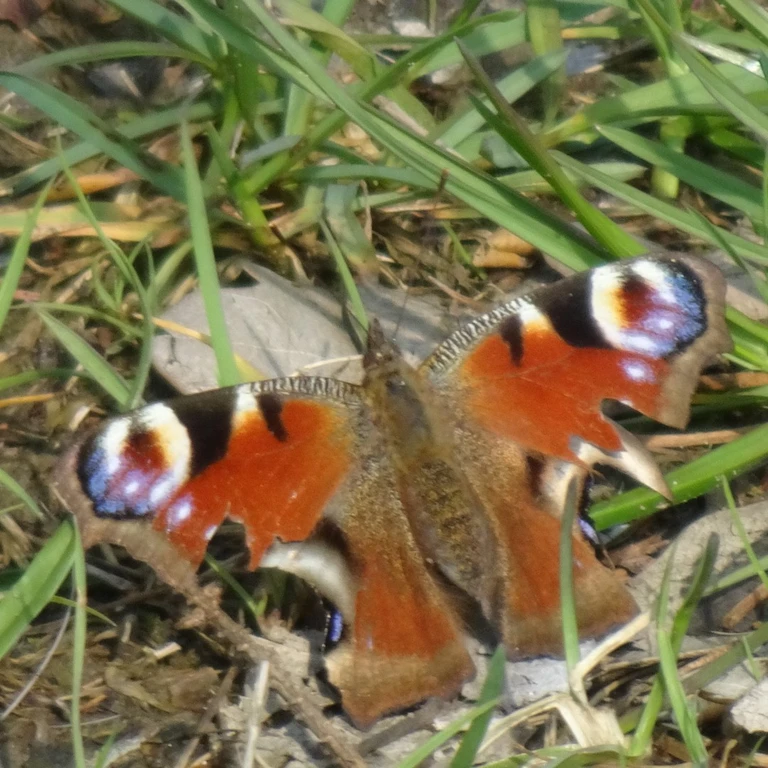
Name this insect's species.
Aglais io
